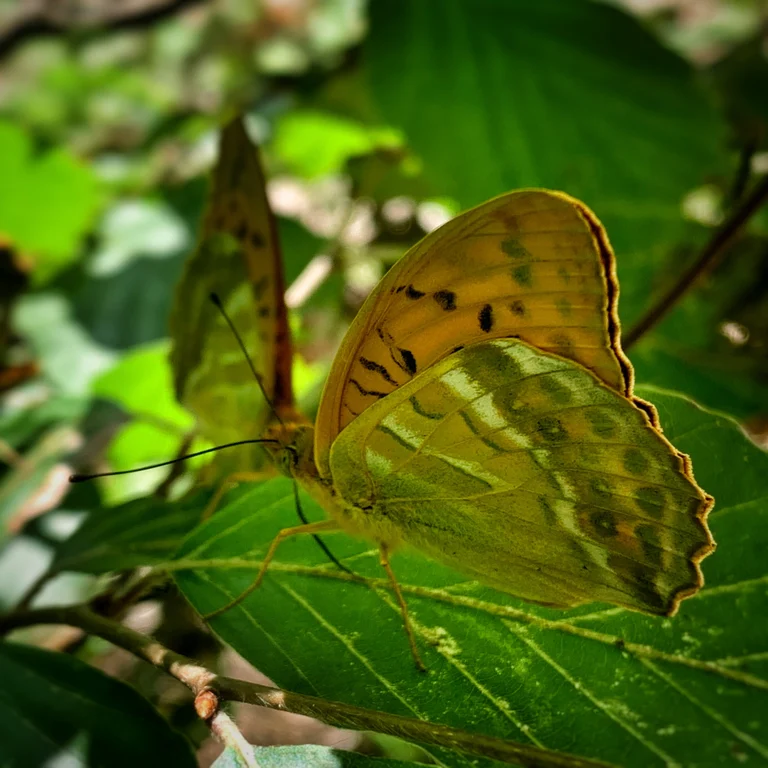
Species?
Argynnis paphia
